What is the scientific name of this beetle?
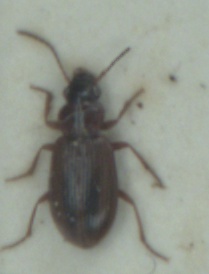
Dicheirotrichus placidus
